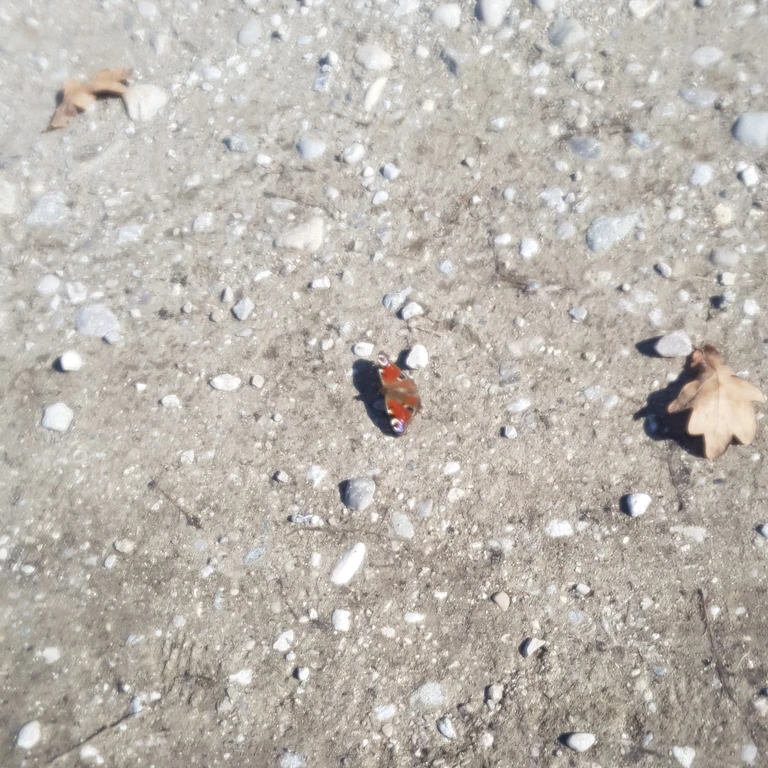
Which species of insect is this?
Aglais io
